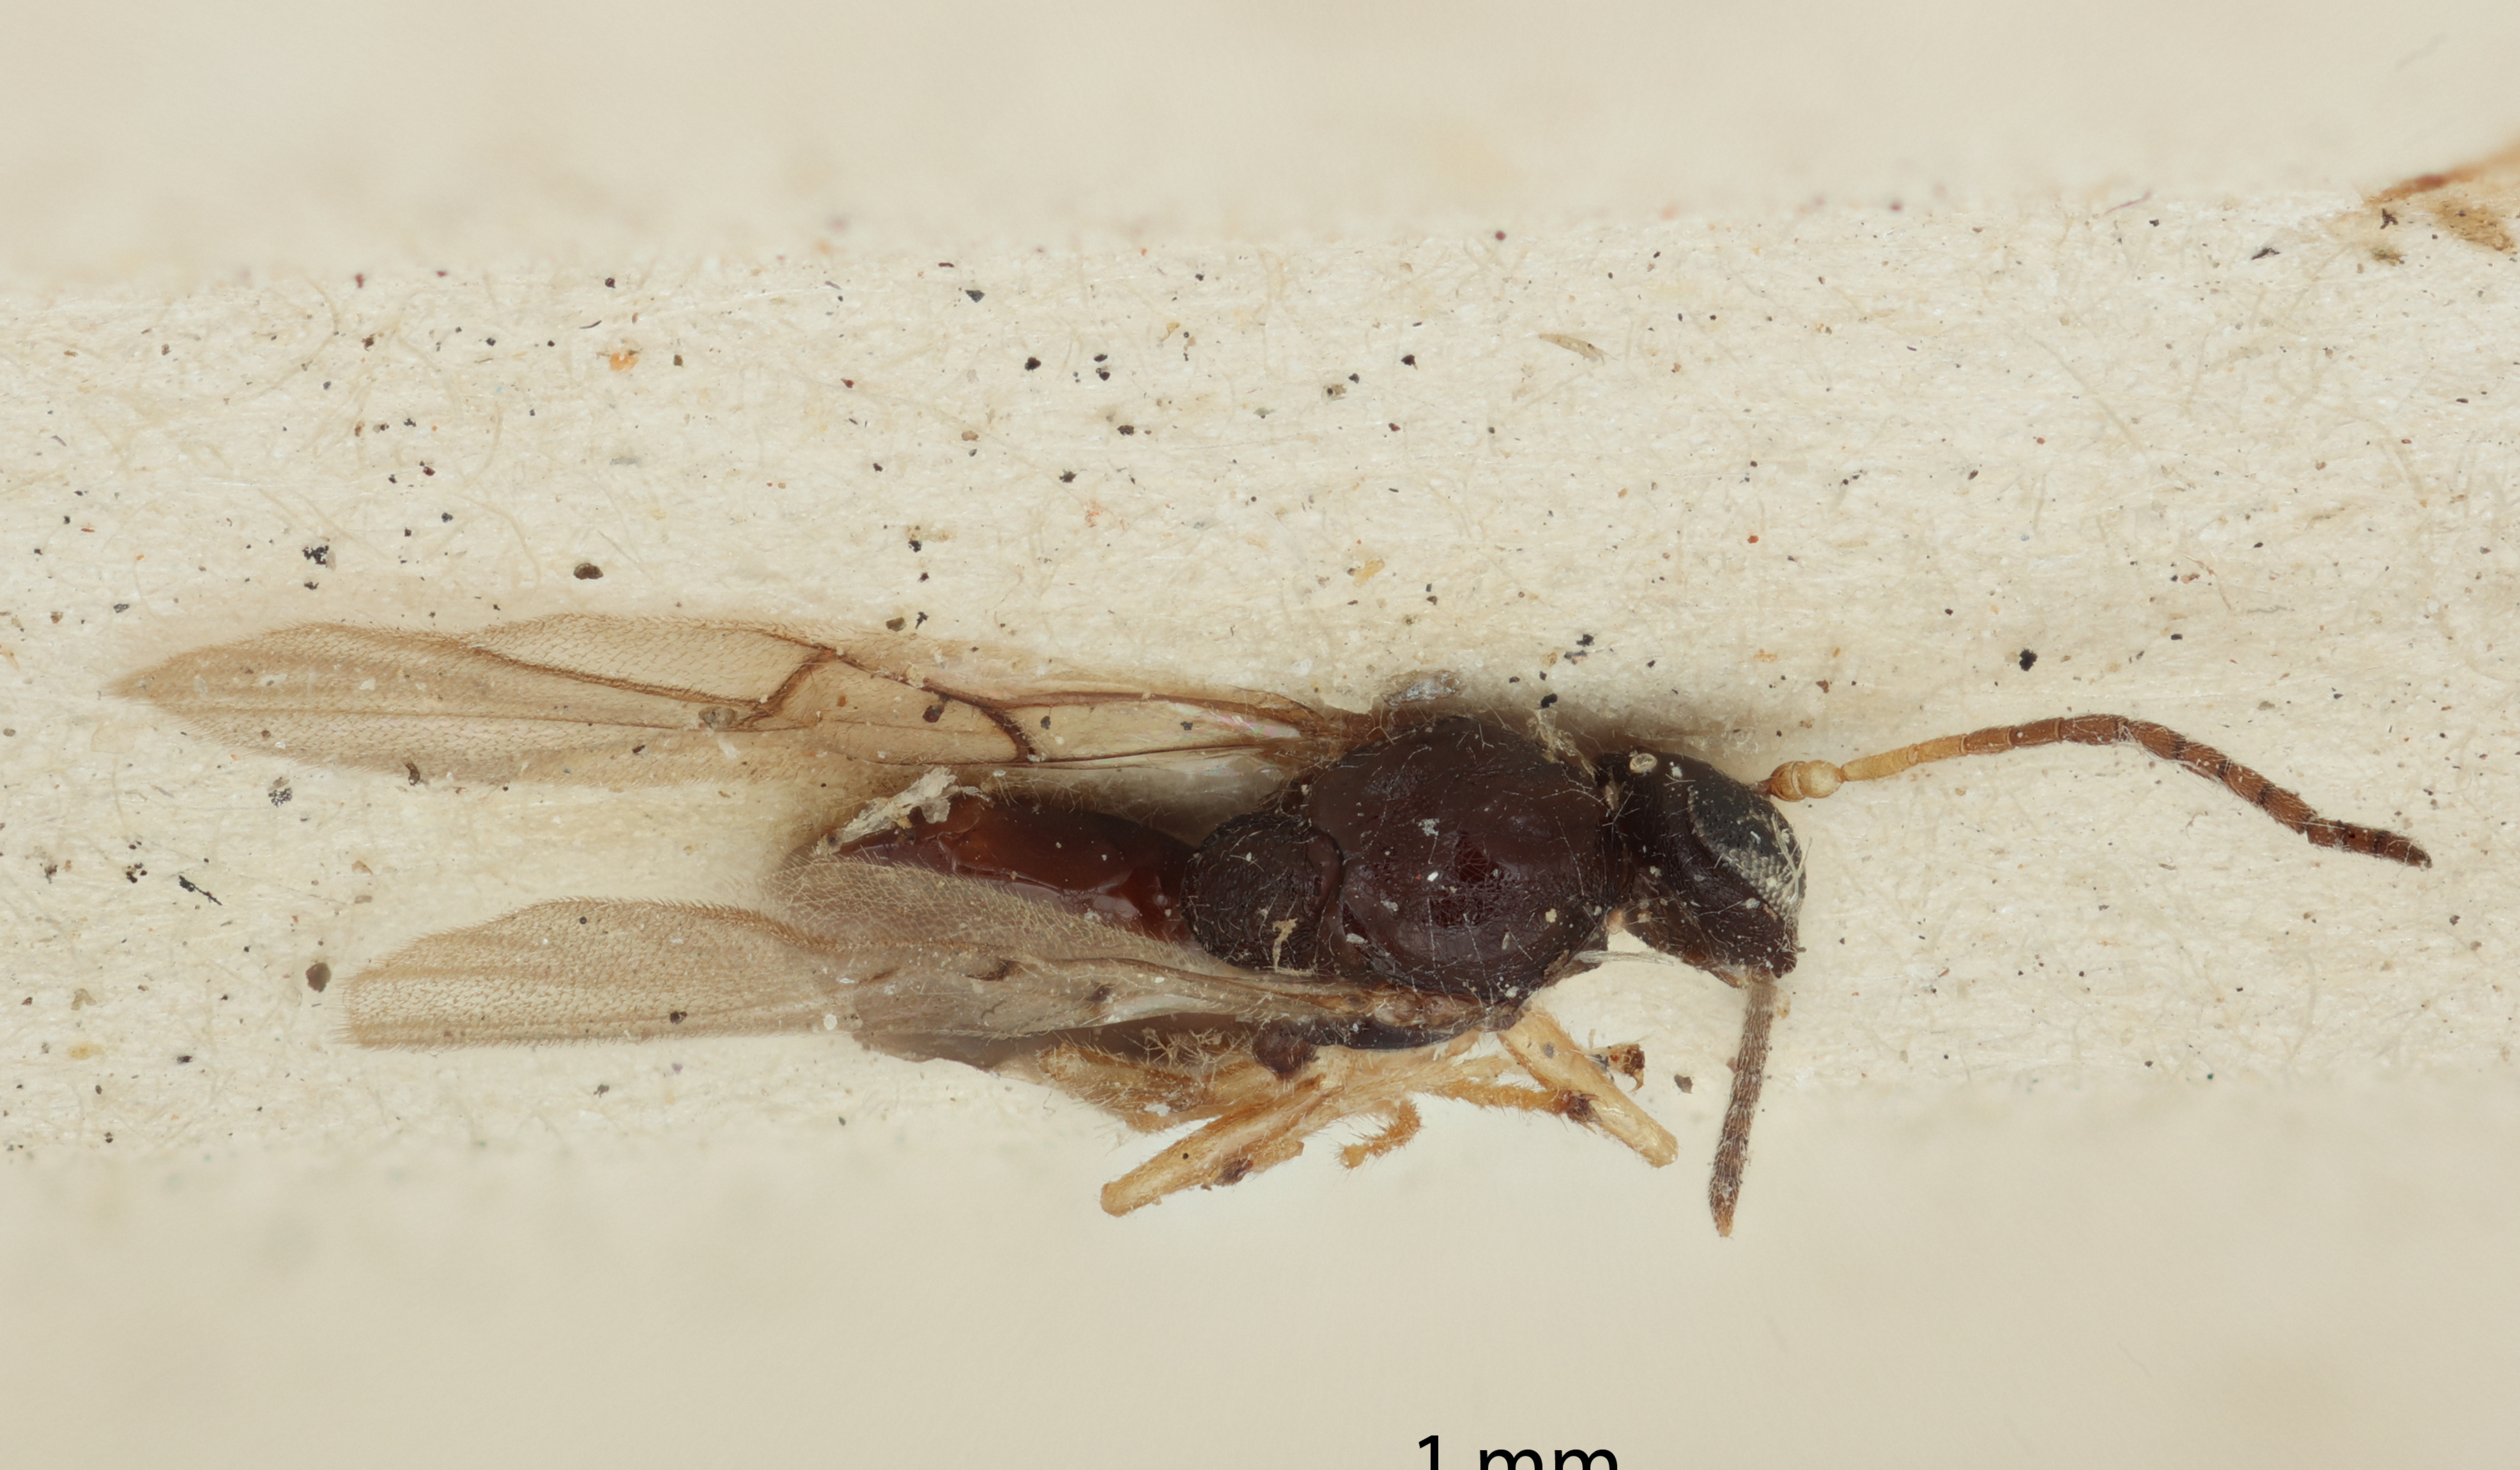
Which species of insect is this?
Neuroterus nawai
